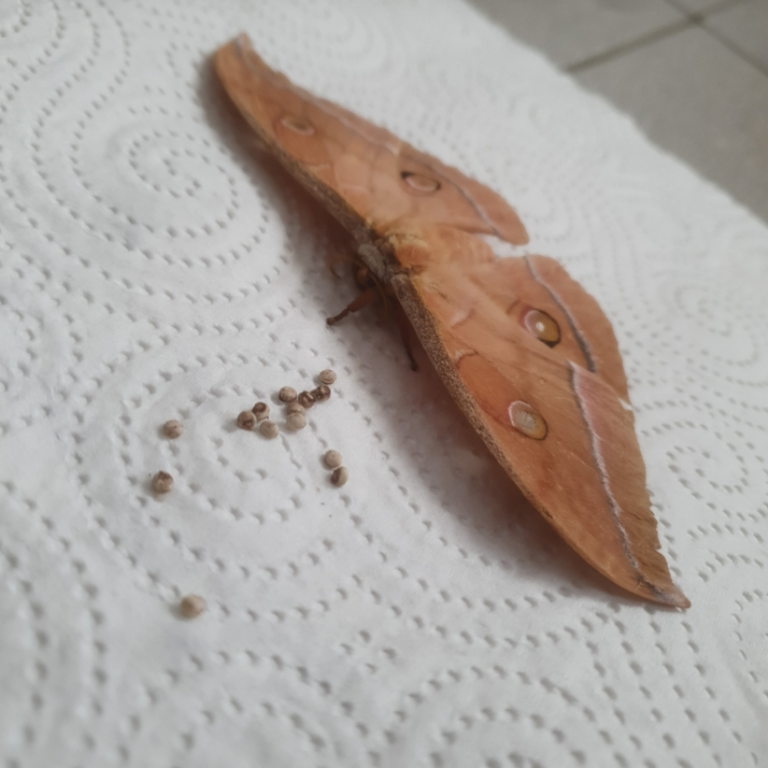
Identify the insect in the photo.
Antheraea yamamai
